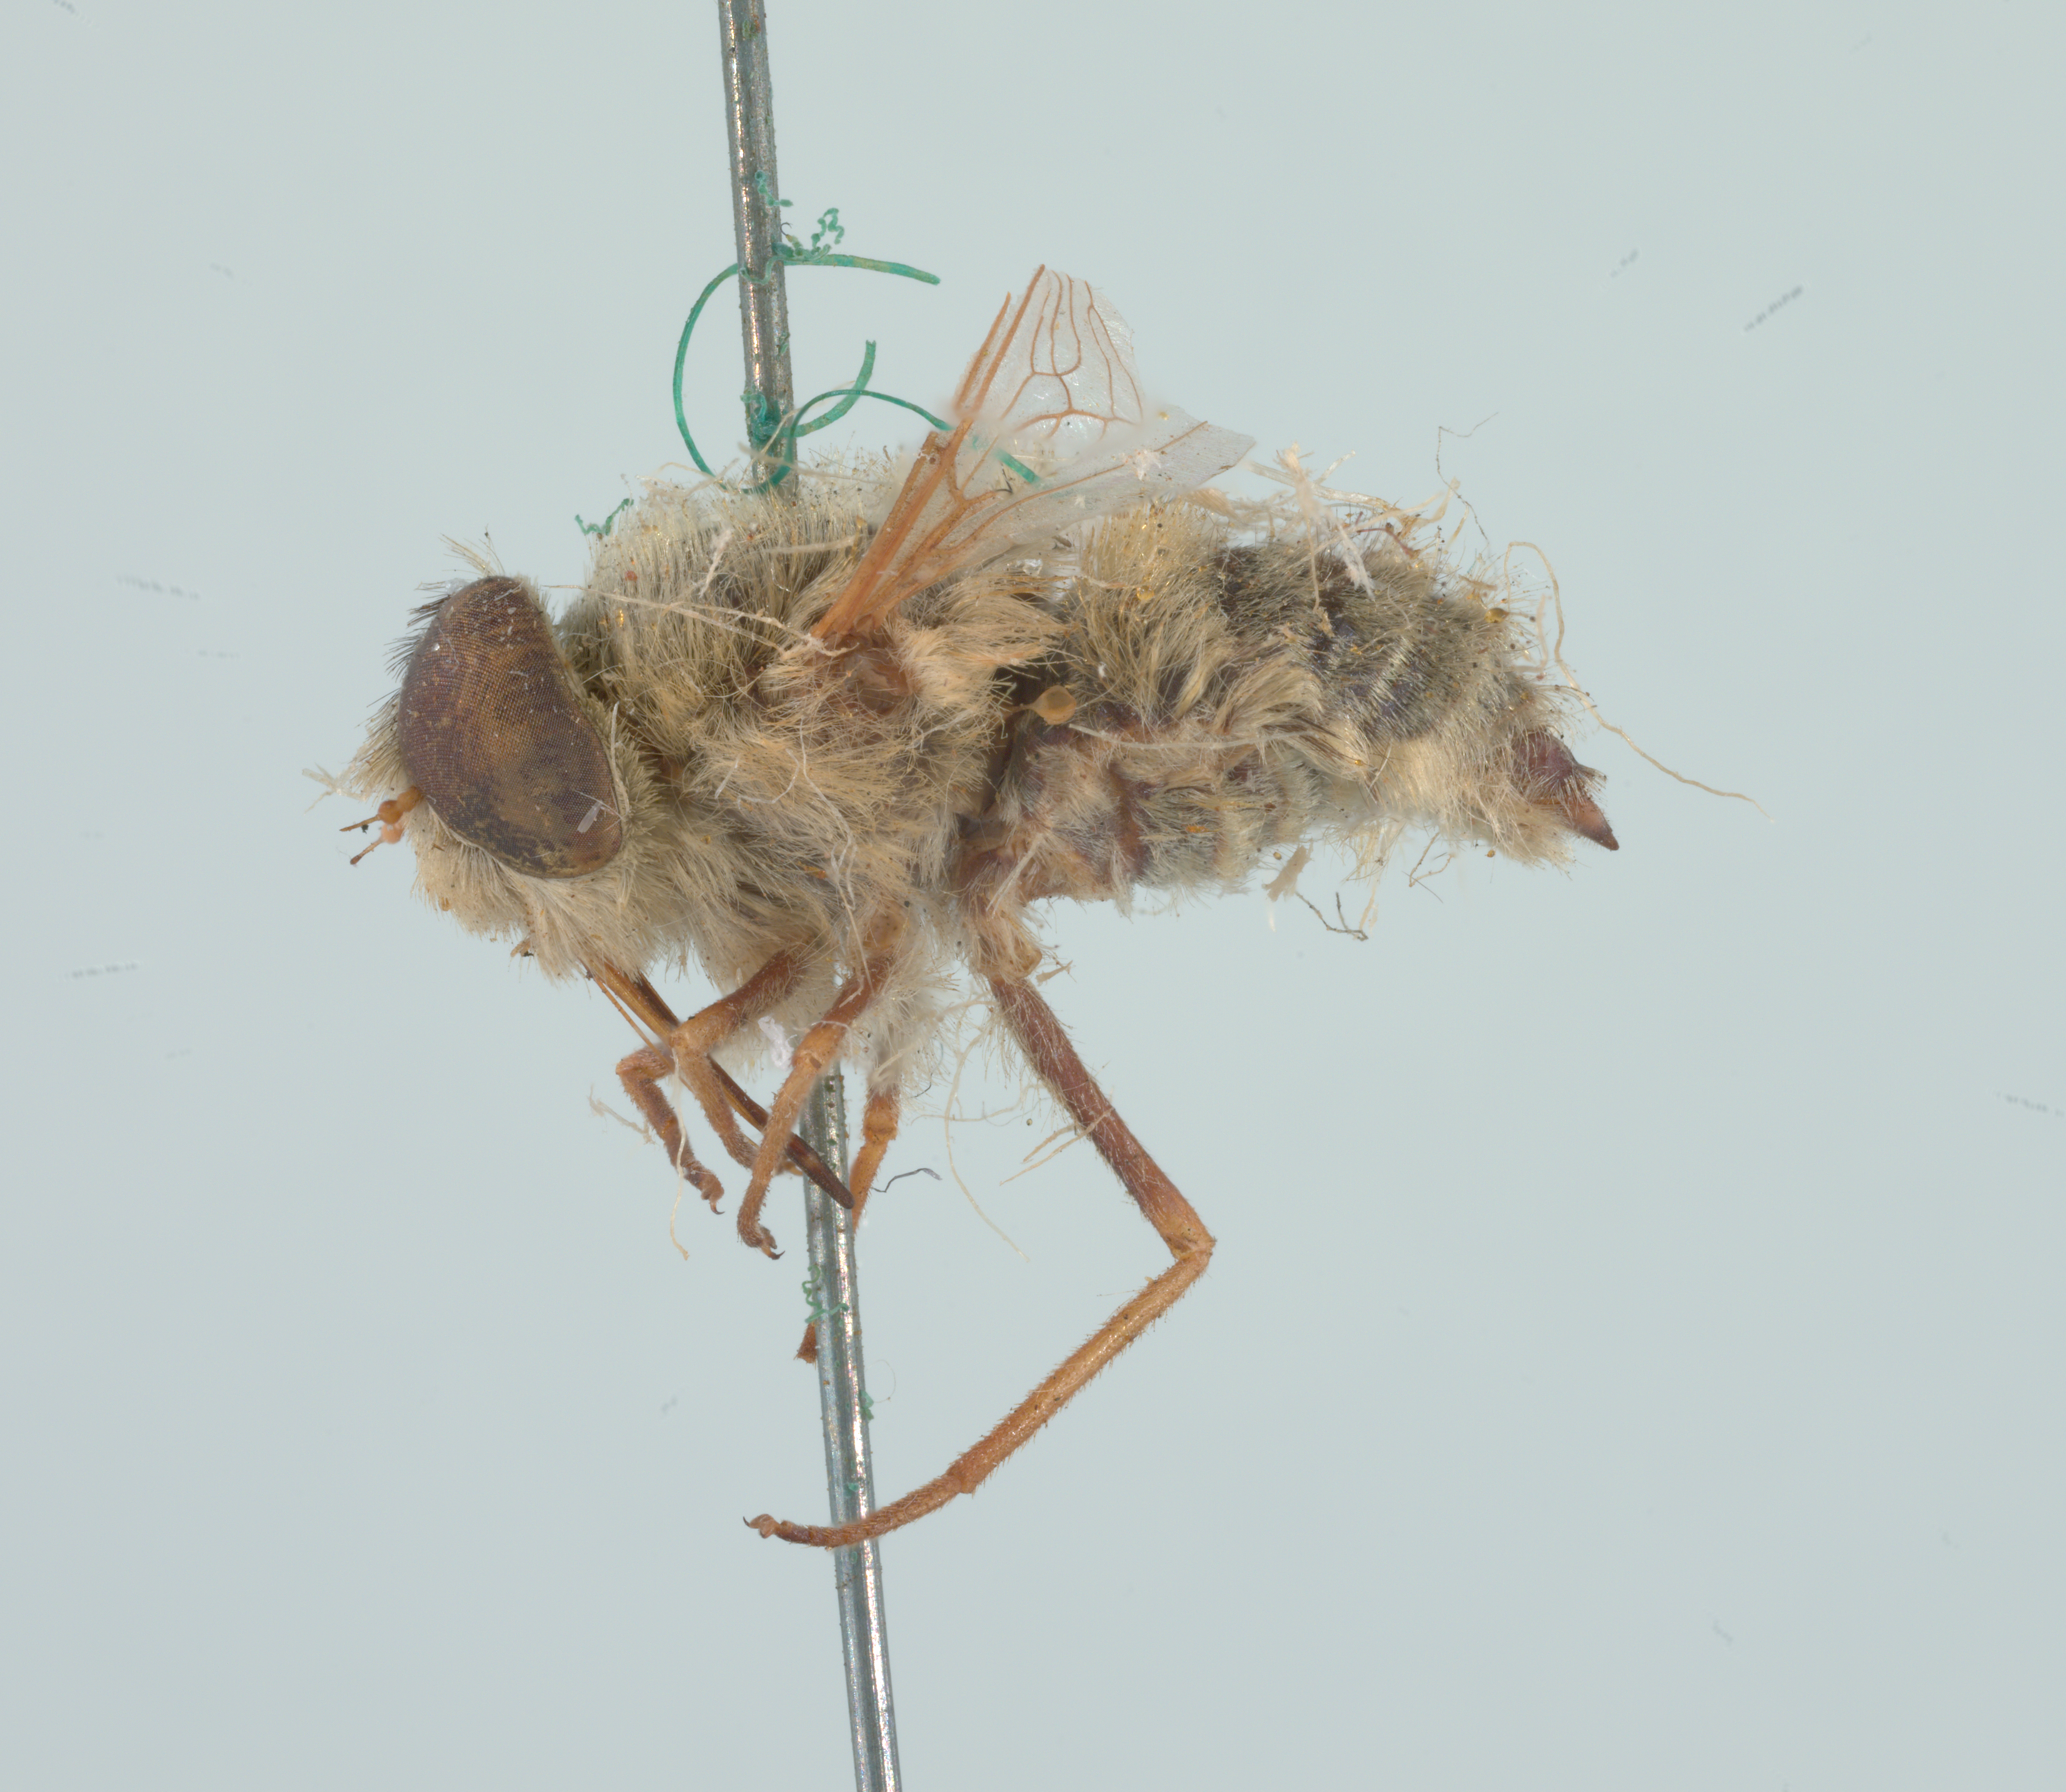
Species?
Neorhynchocephalus sackenii
